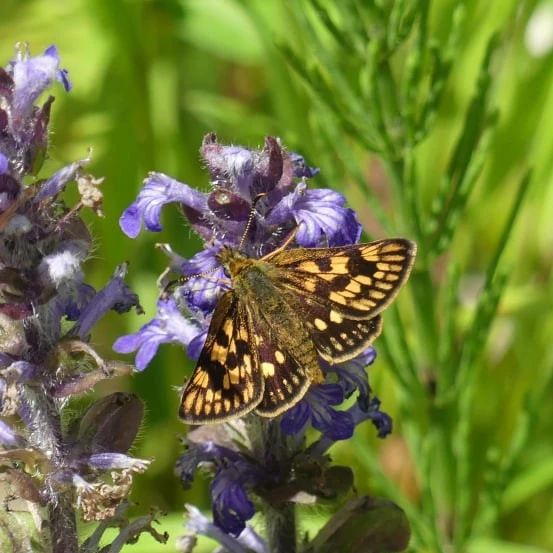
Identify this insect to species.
Carterocephalus palaemon
